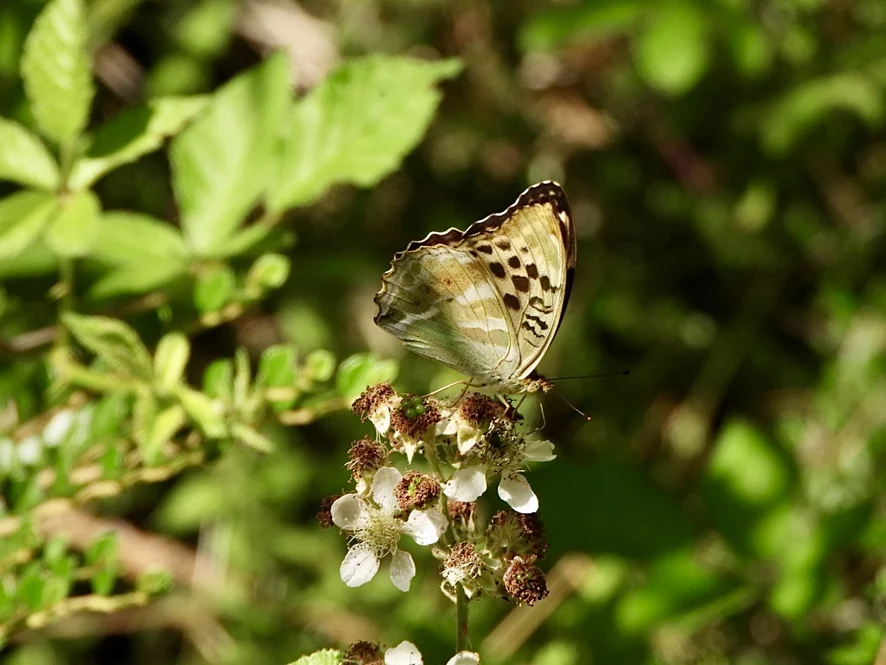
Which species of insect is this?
Argynnis paphia
